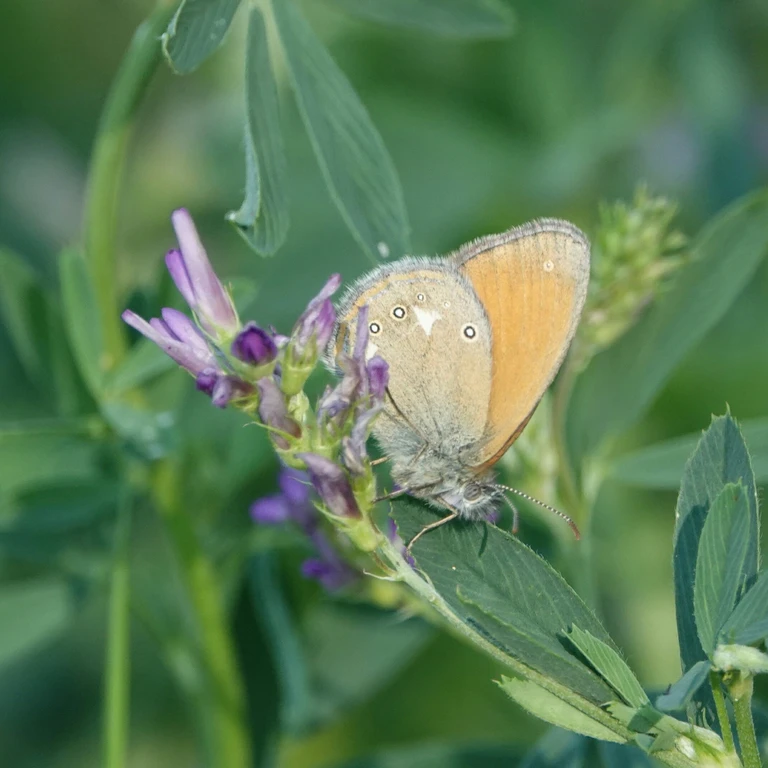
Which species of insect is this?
Coenonympha glycerion (also Coenonympha iphis)
